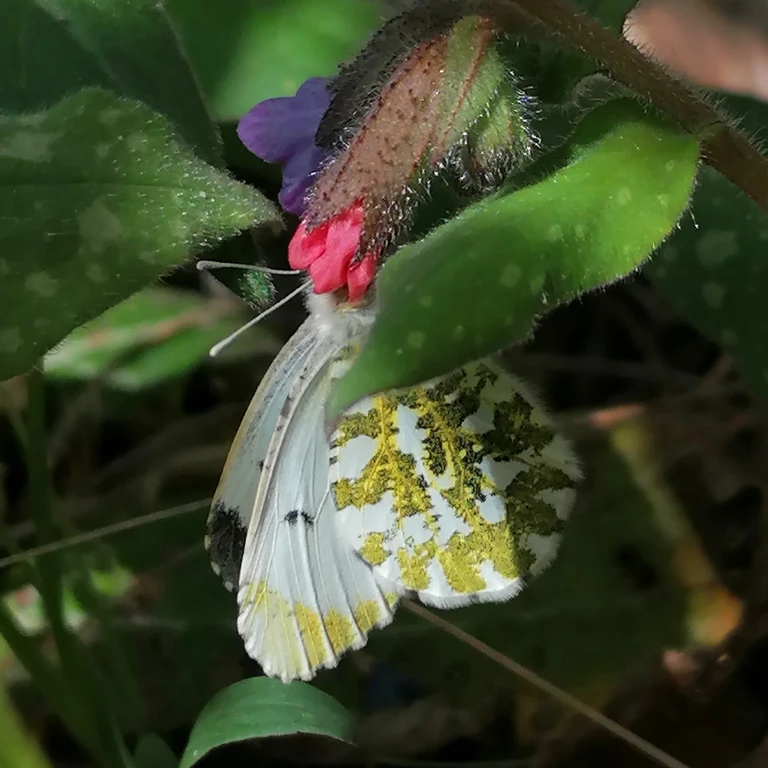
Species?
Anthocharis cardamines
